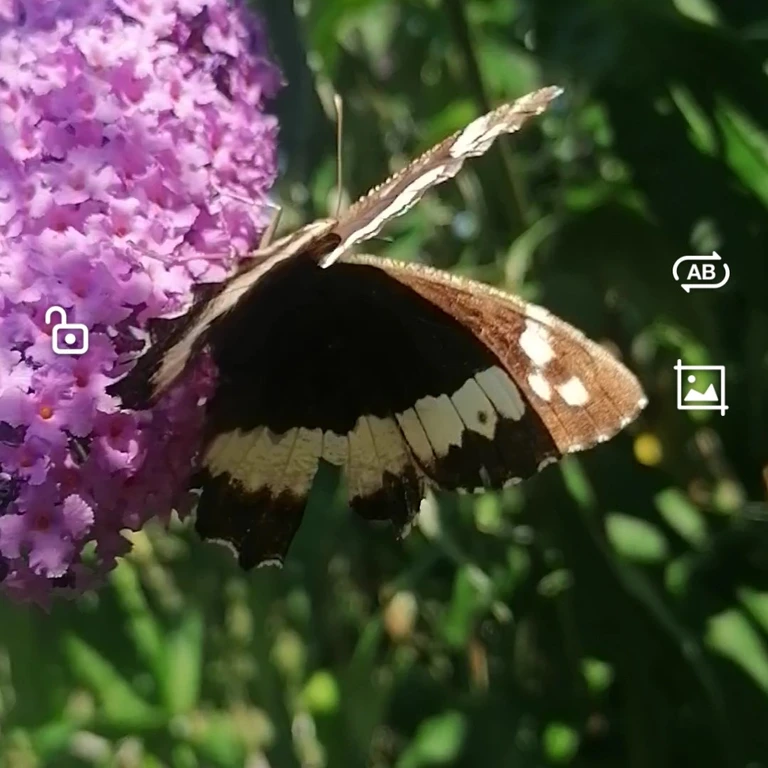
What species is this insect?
Brintesia circe
